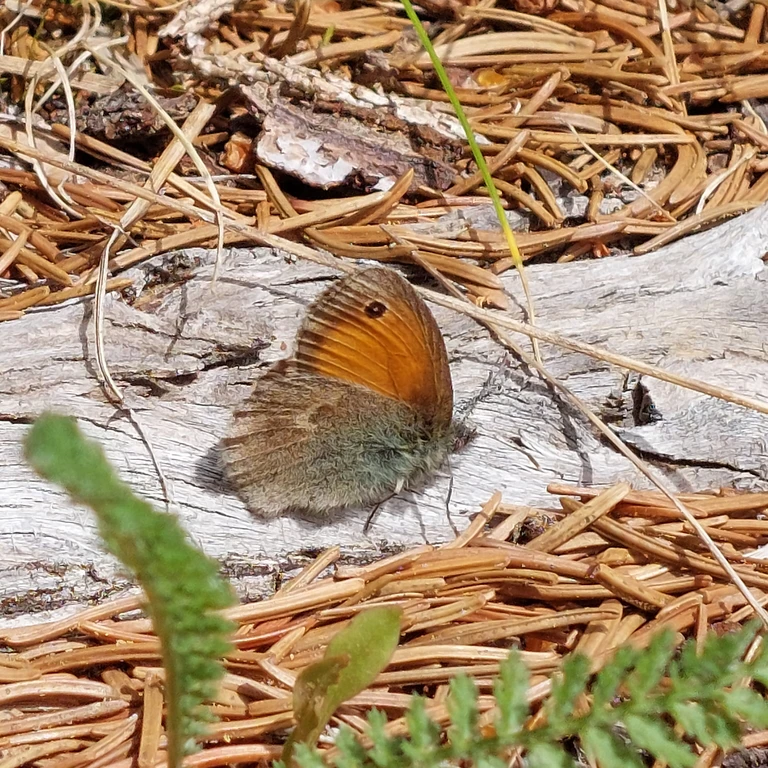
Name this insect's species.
Coenonympha pamphilus
